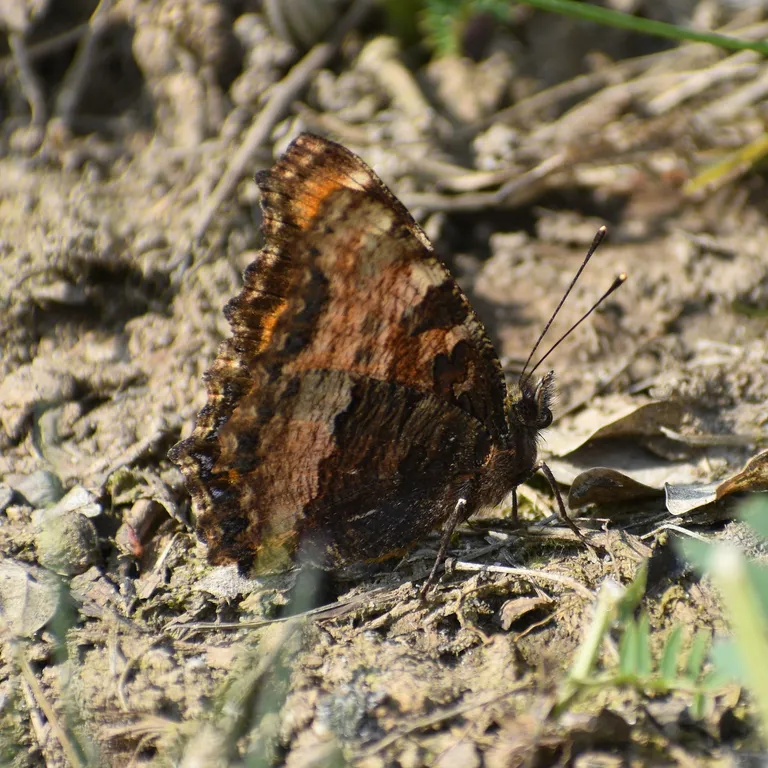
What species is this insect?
Nymphalis polychloros
